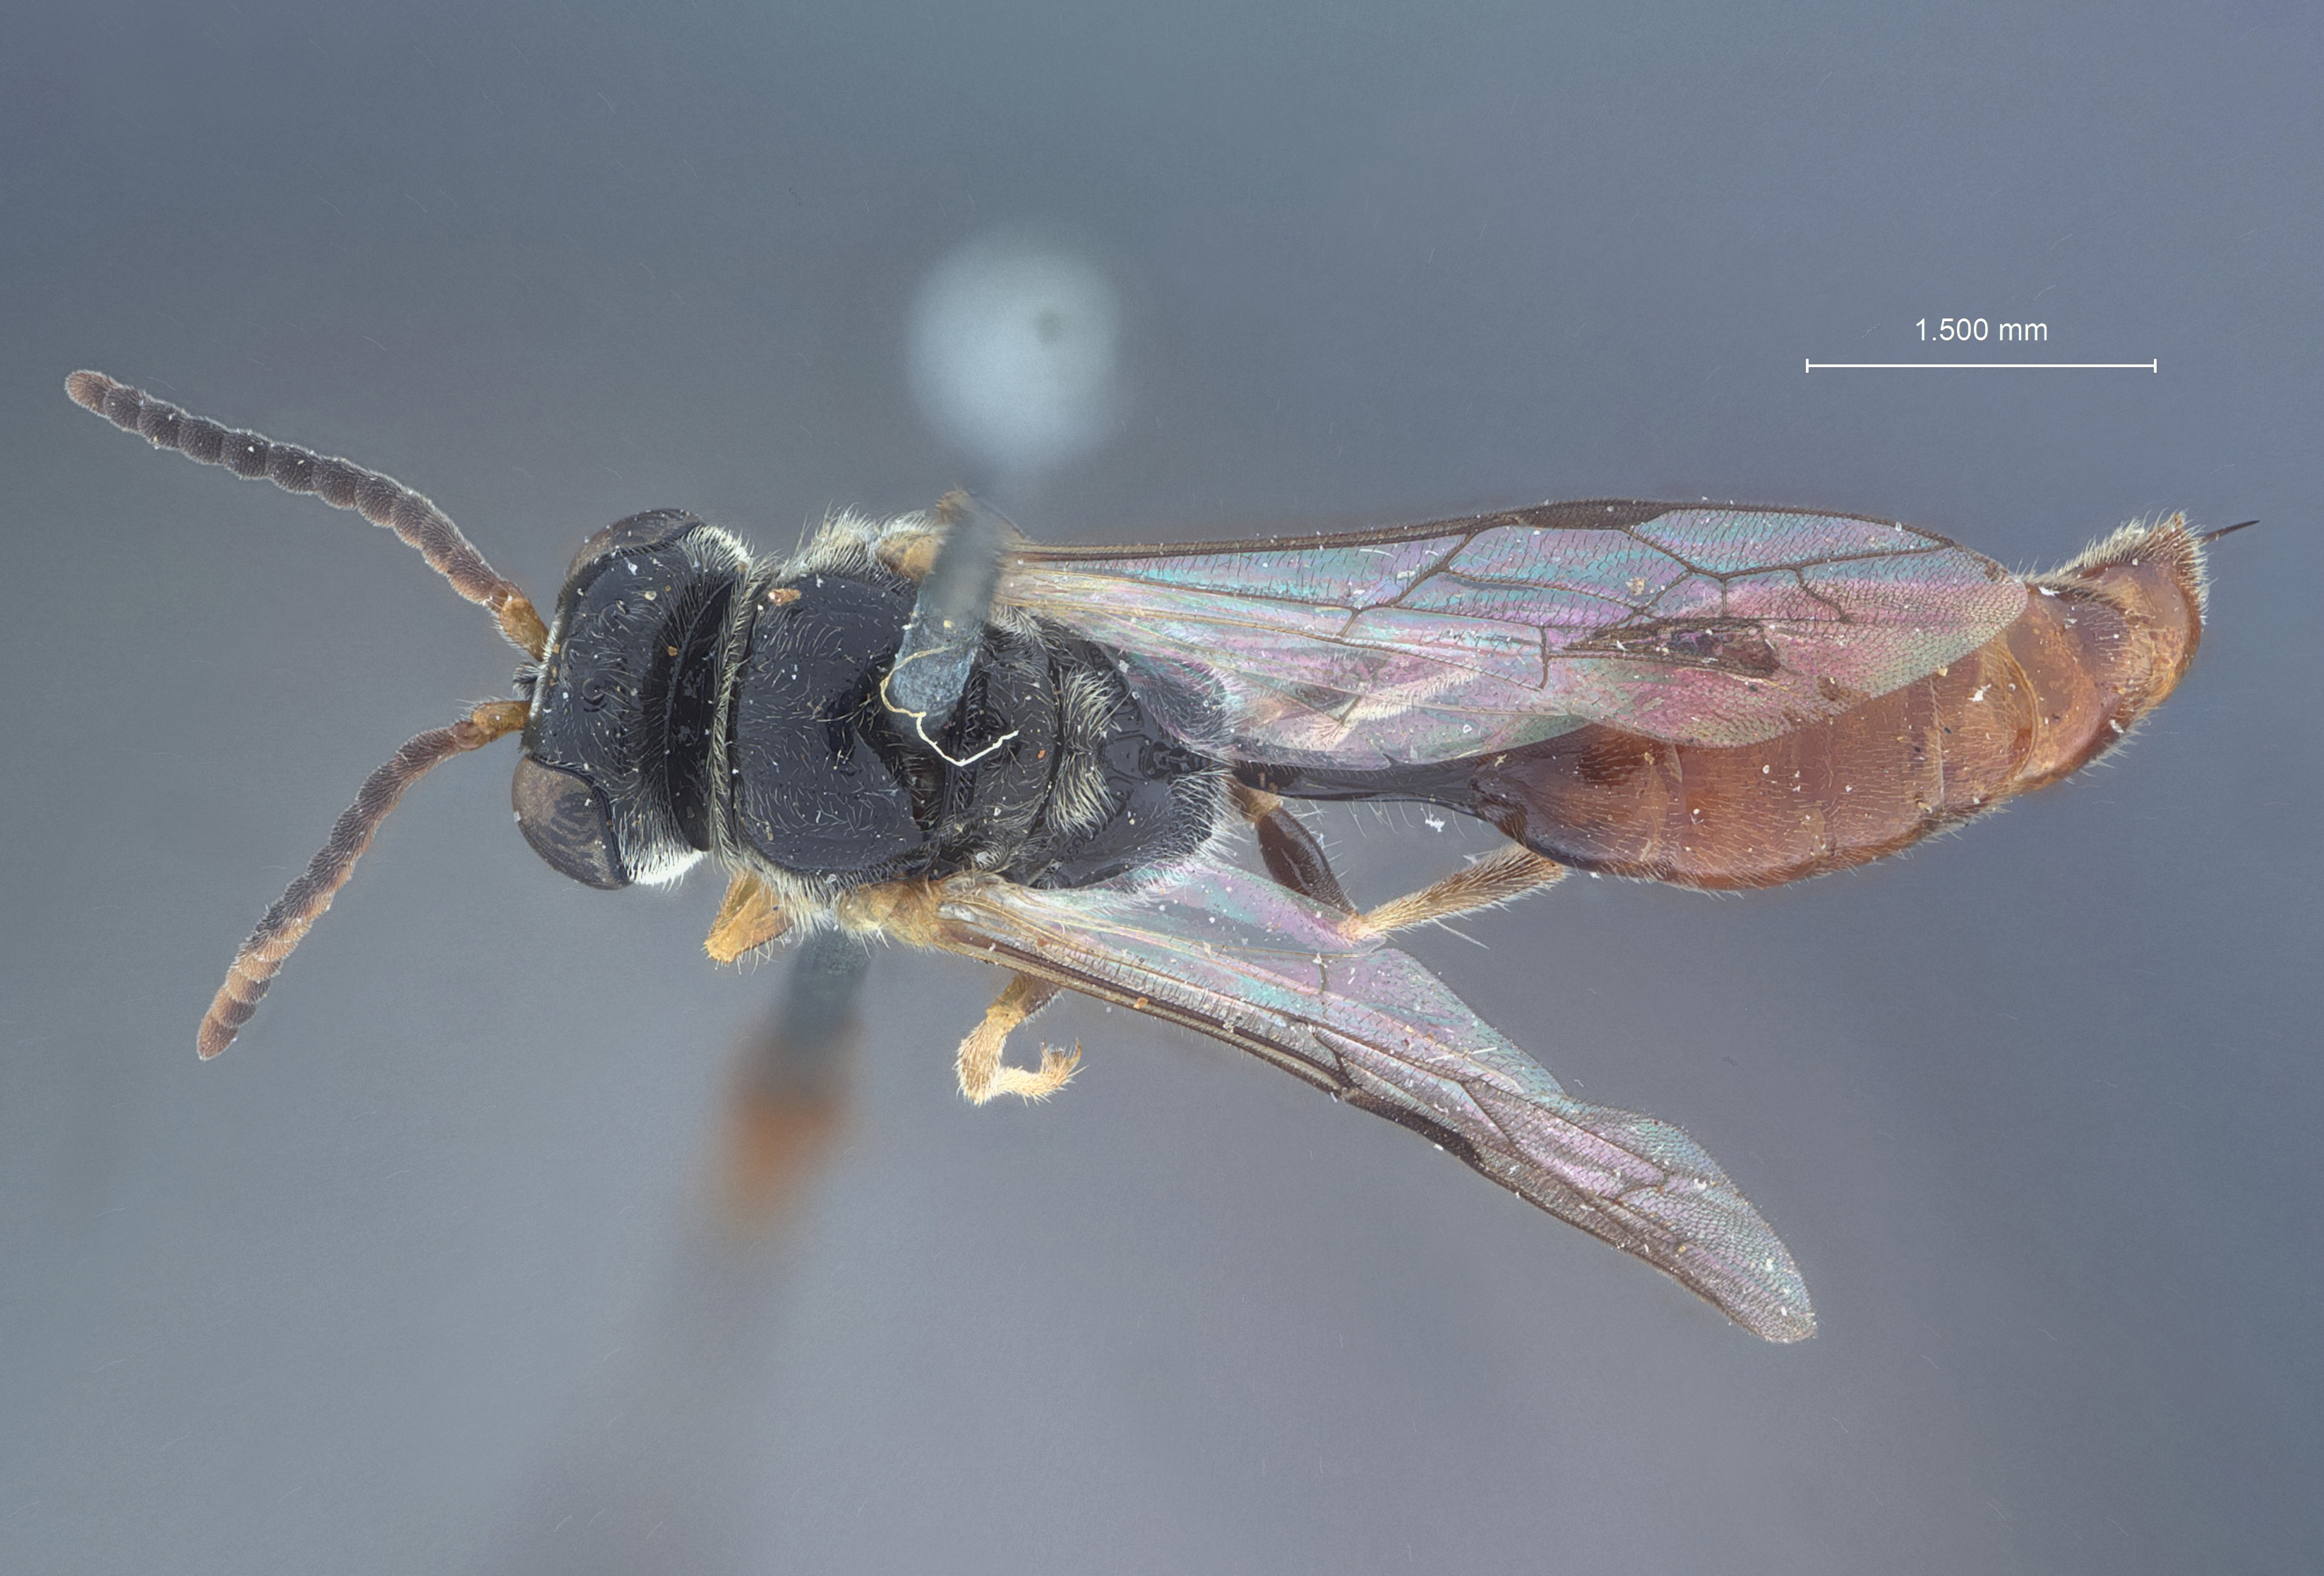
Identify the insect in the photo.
Diodontus antennatus
